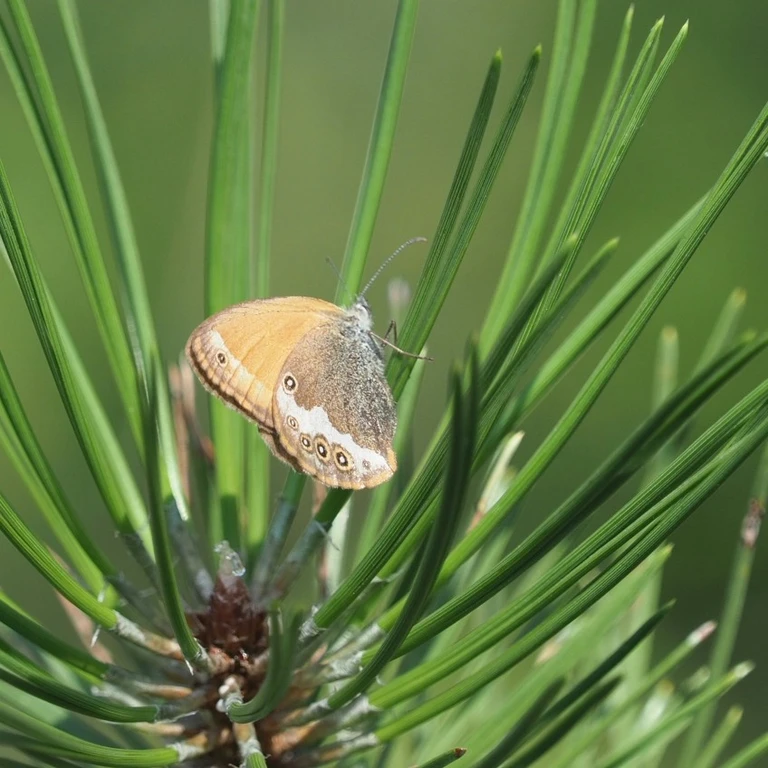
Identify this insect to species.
Coenonympha arcania
